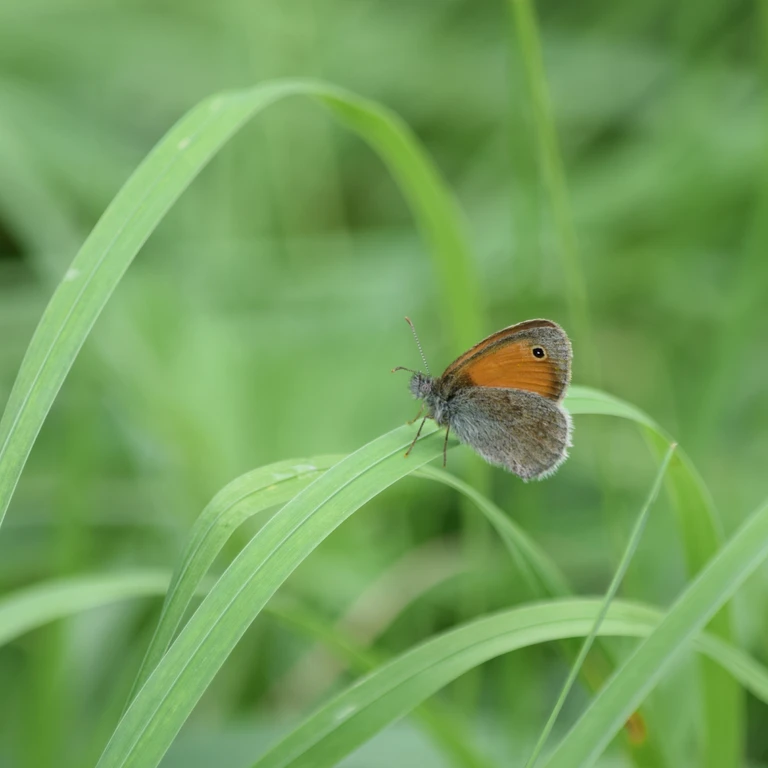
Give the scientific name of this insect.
Coenonympha pamphilus
